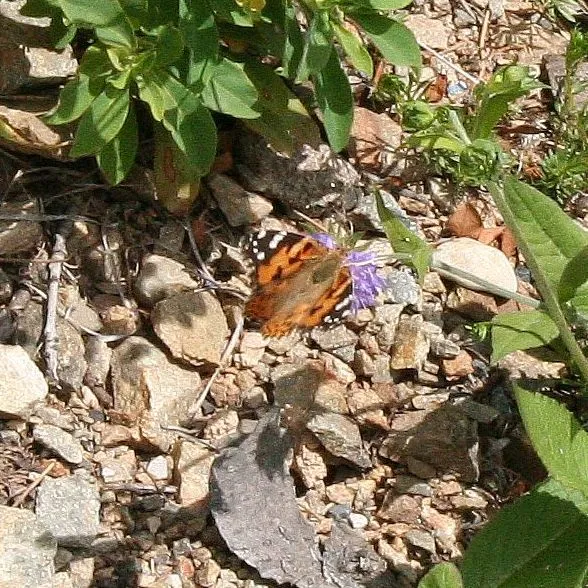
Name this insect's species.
Vanessa cardui
